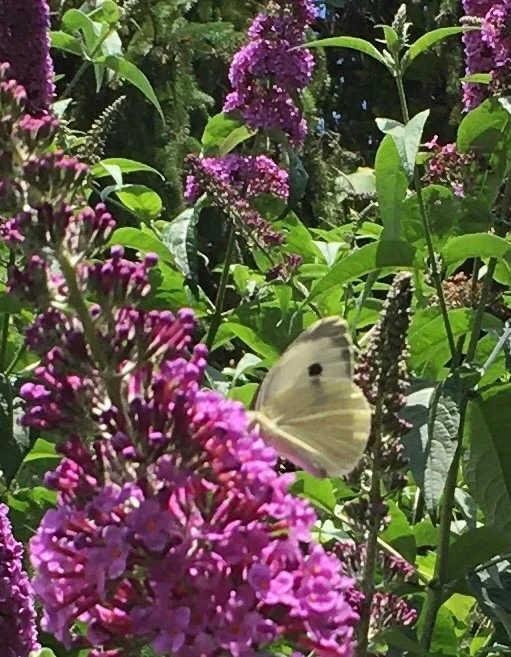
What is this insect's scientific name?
Pieris brassicae
